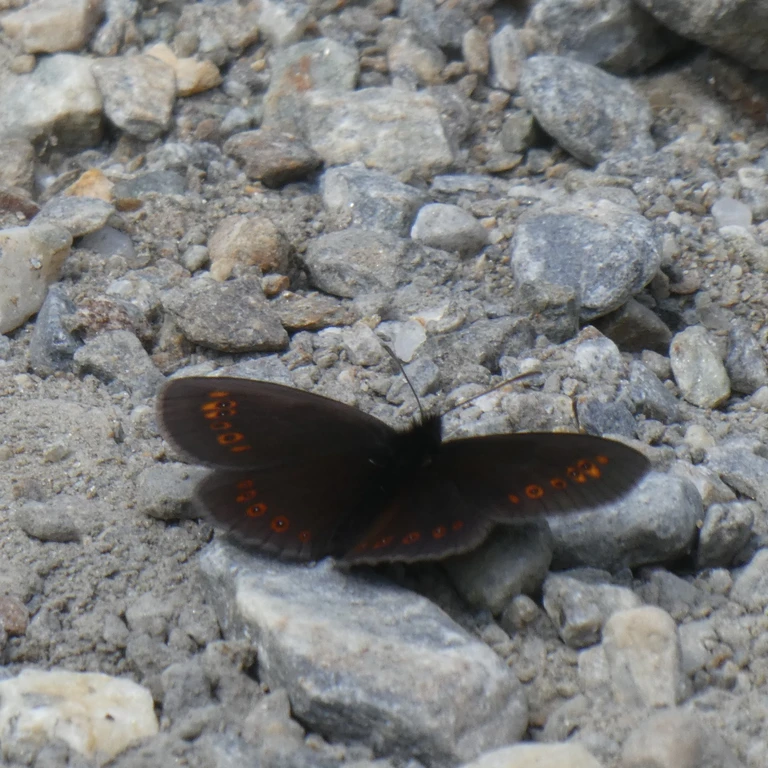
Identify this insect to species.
Erebia alberganus
